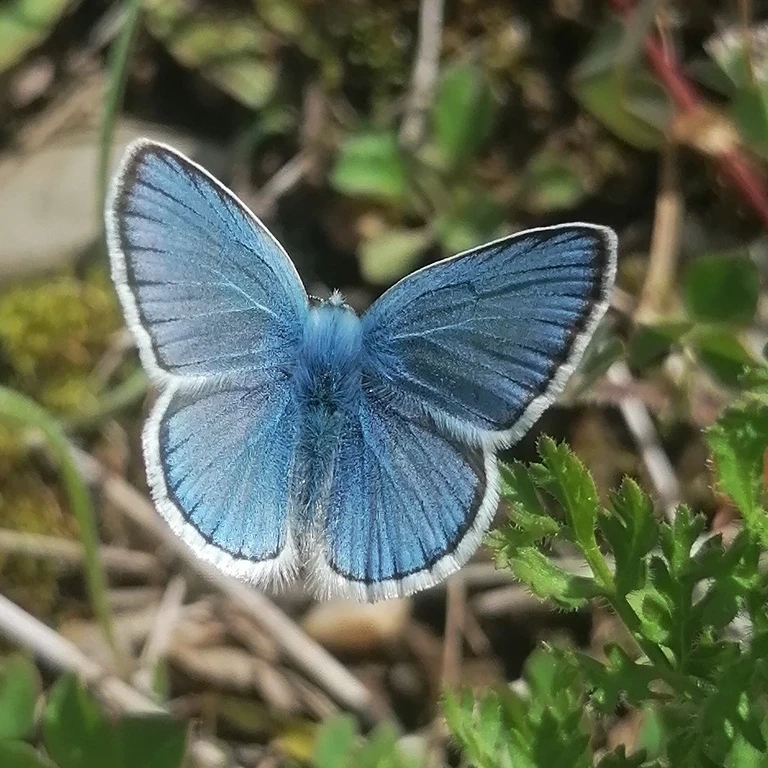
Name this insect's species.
Polyommatus dorylas
